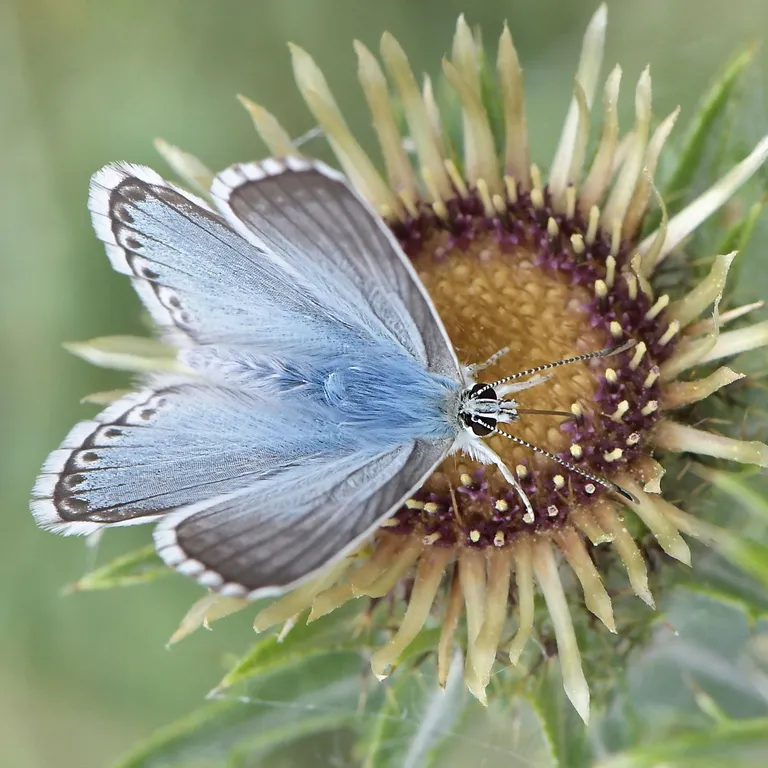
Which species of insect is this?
Lysandra coridon
